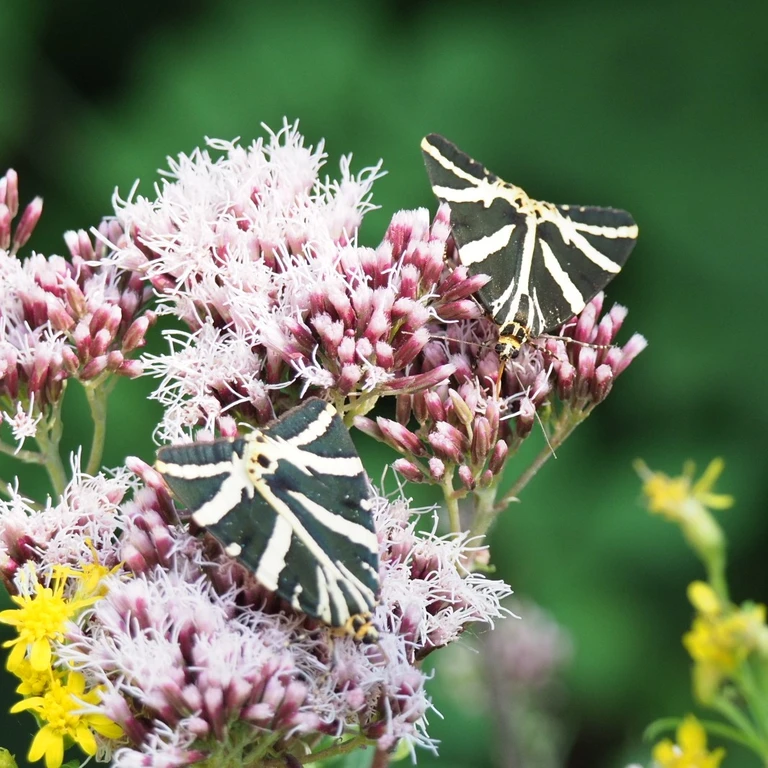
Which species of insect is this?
Euplagia quadripunctaria
